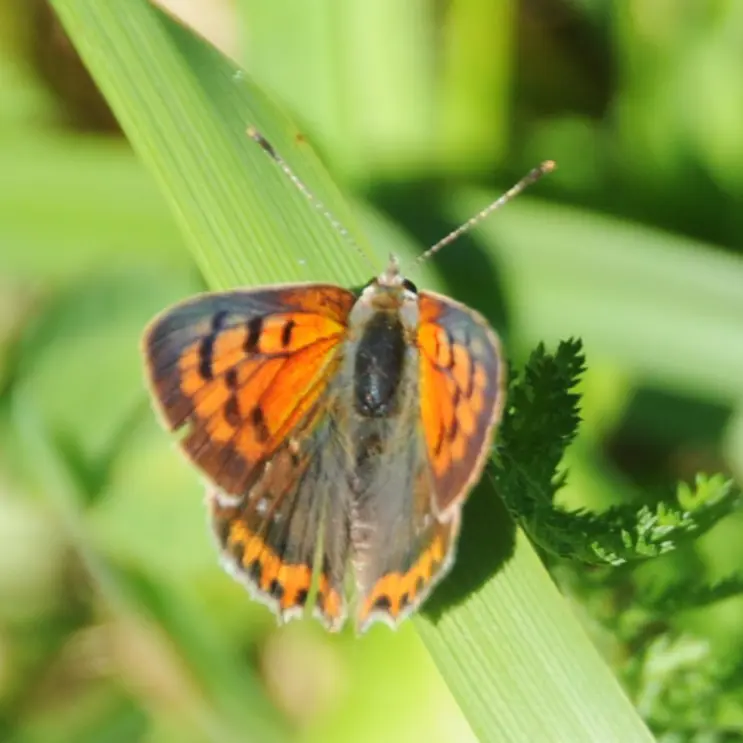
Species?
Lycaena phlaeas
